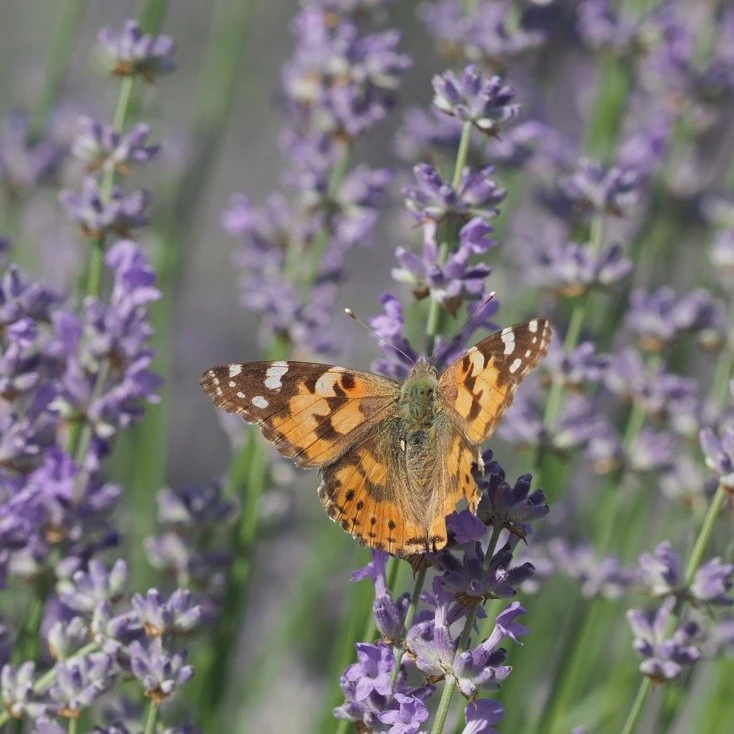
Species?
Vanessa cardui
